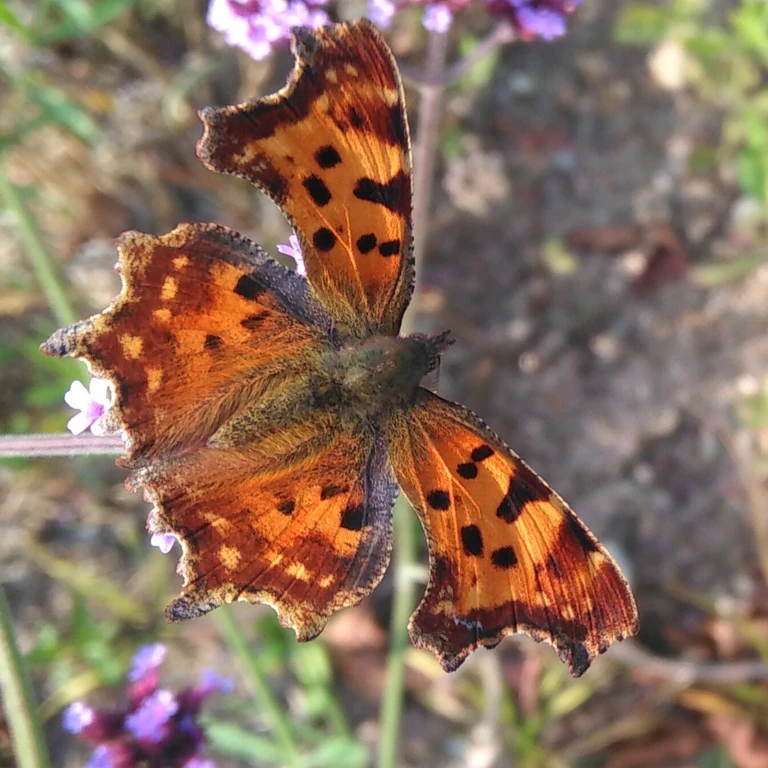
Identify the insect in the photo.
Polygonia c-album
